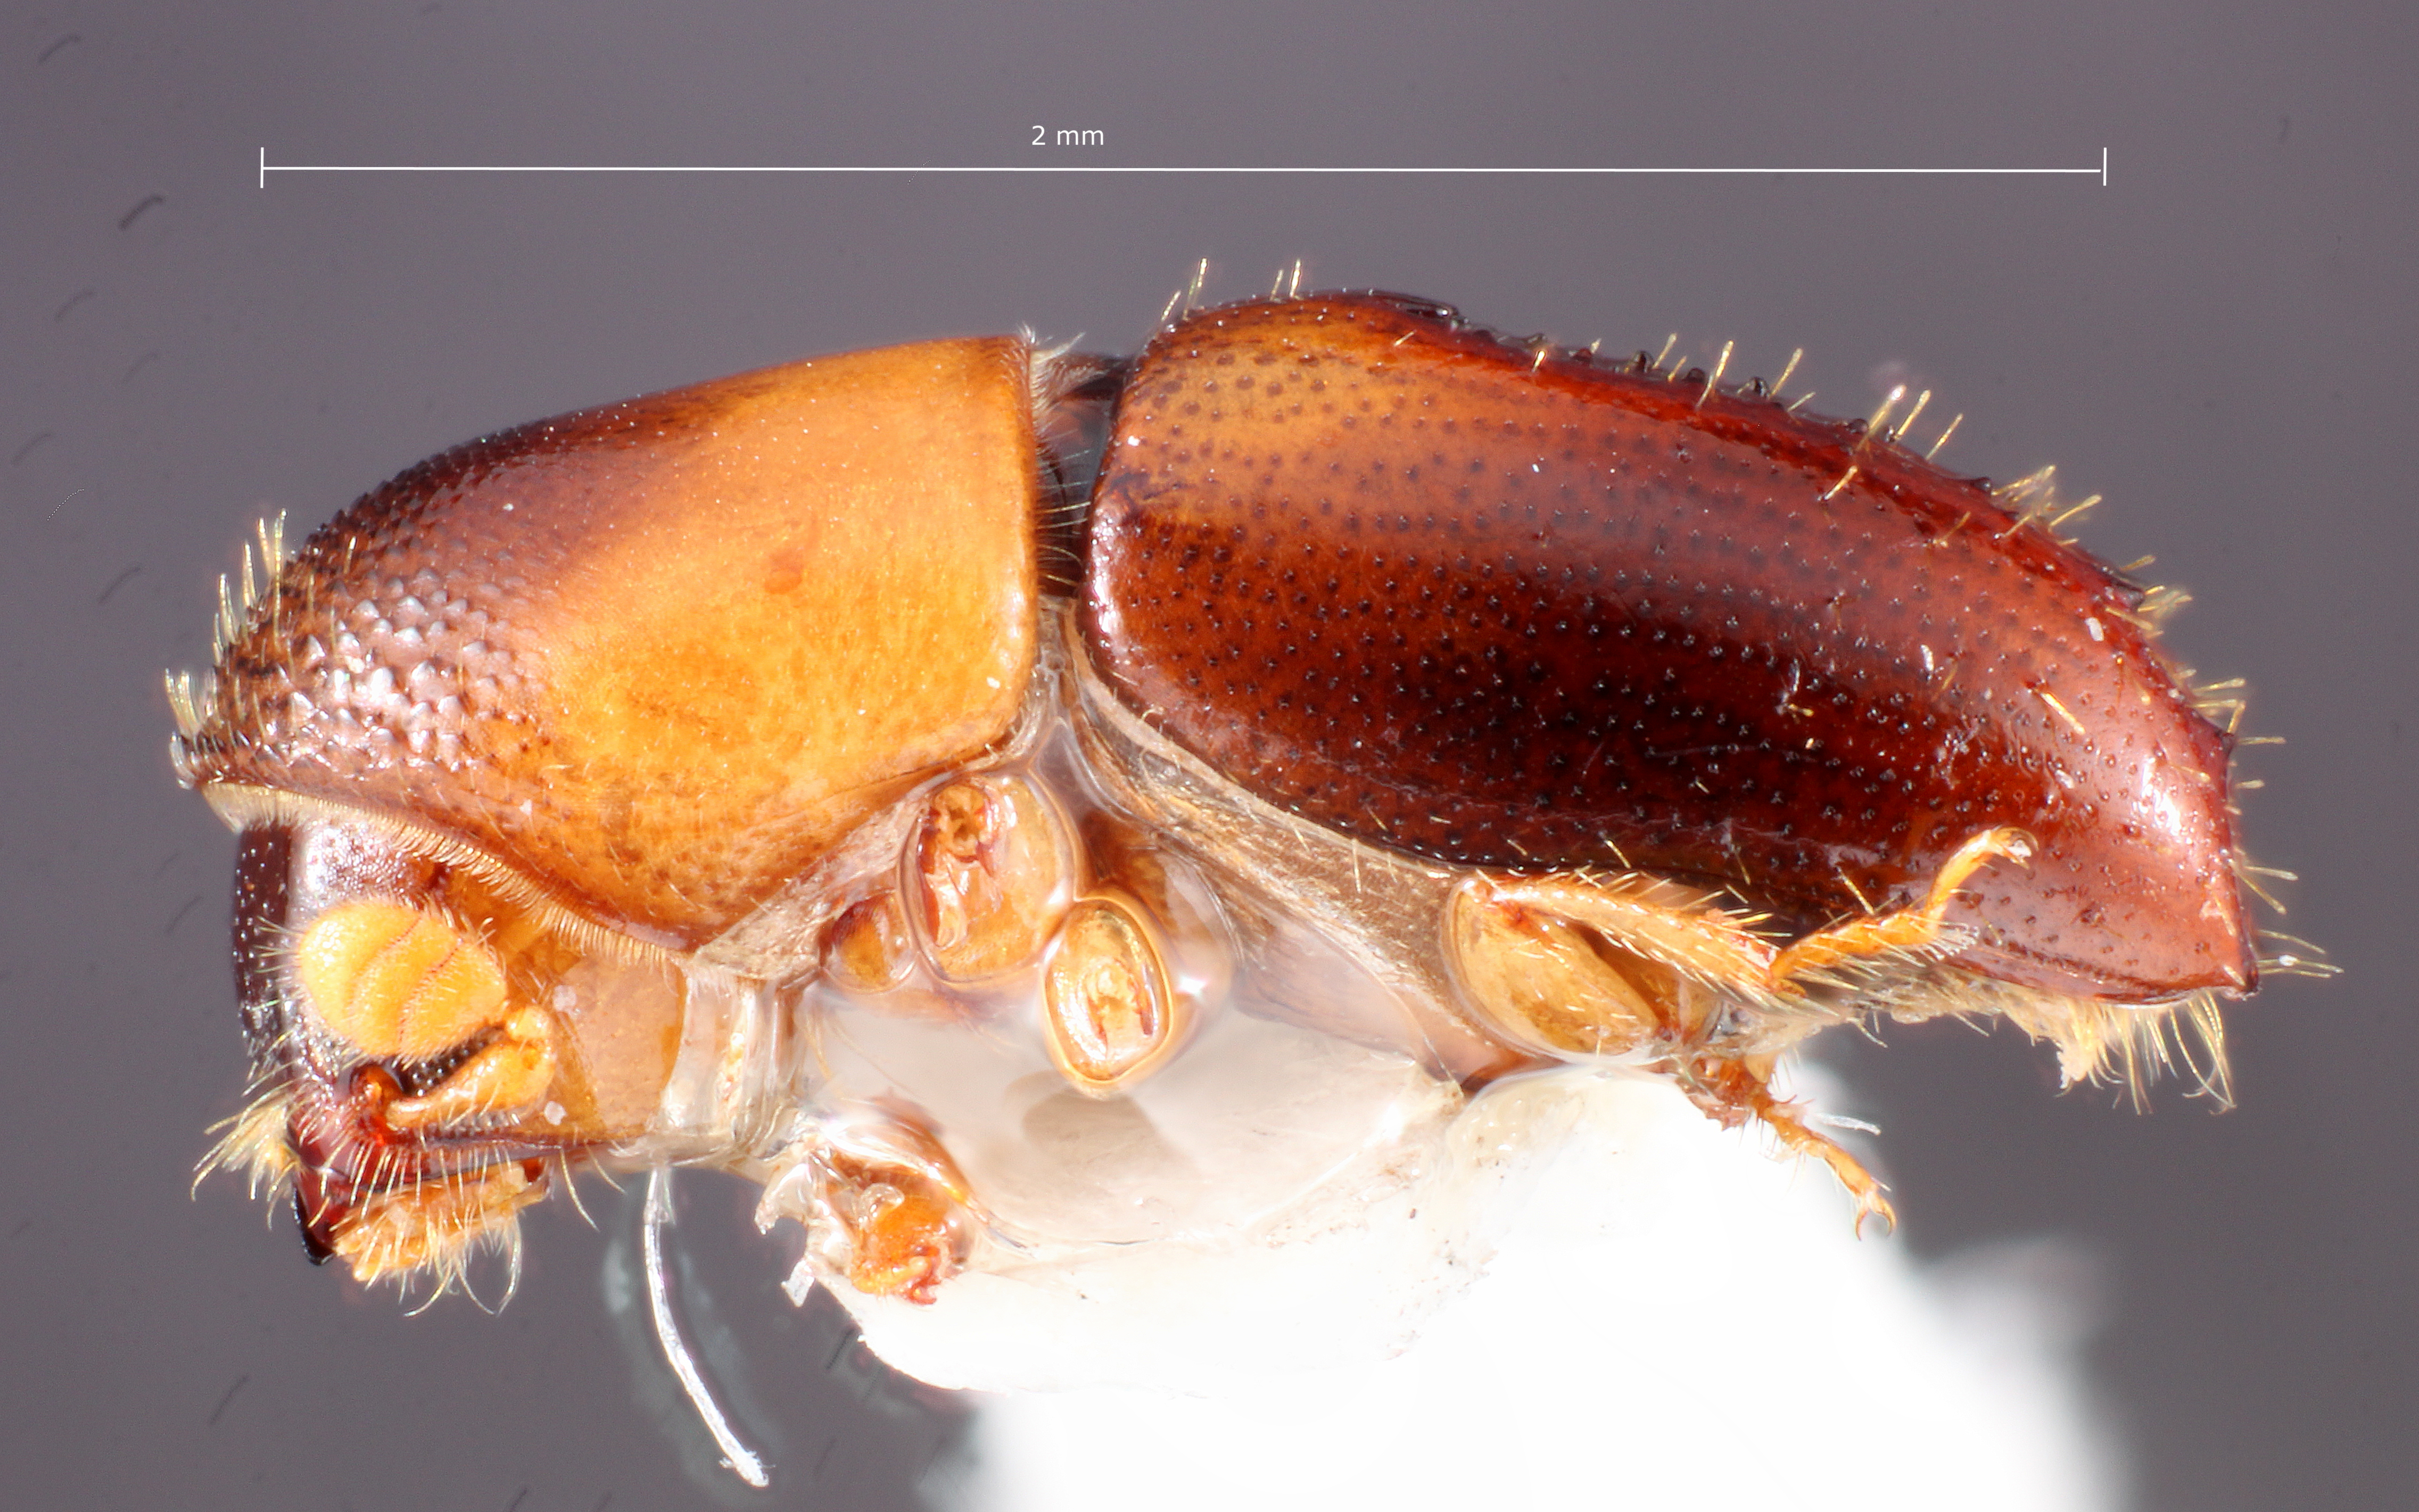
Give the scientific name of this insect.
Monarthrum ferrarii
